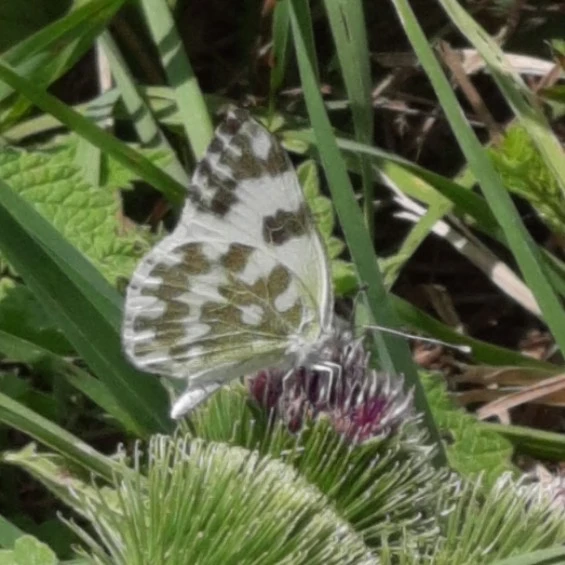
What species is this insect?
Pontia edusa
